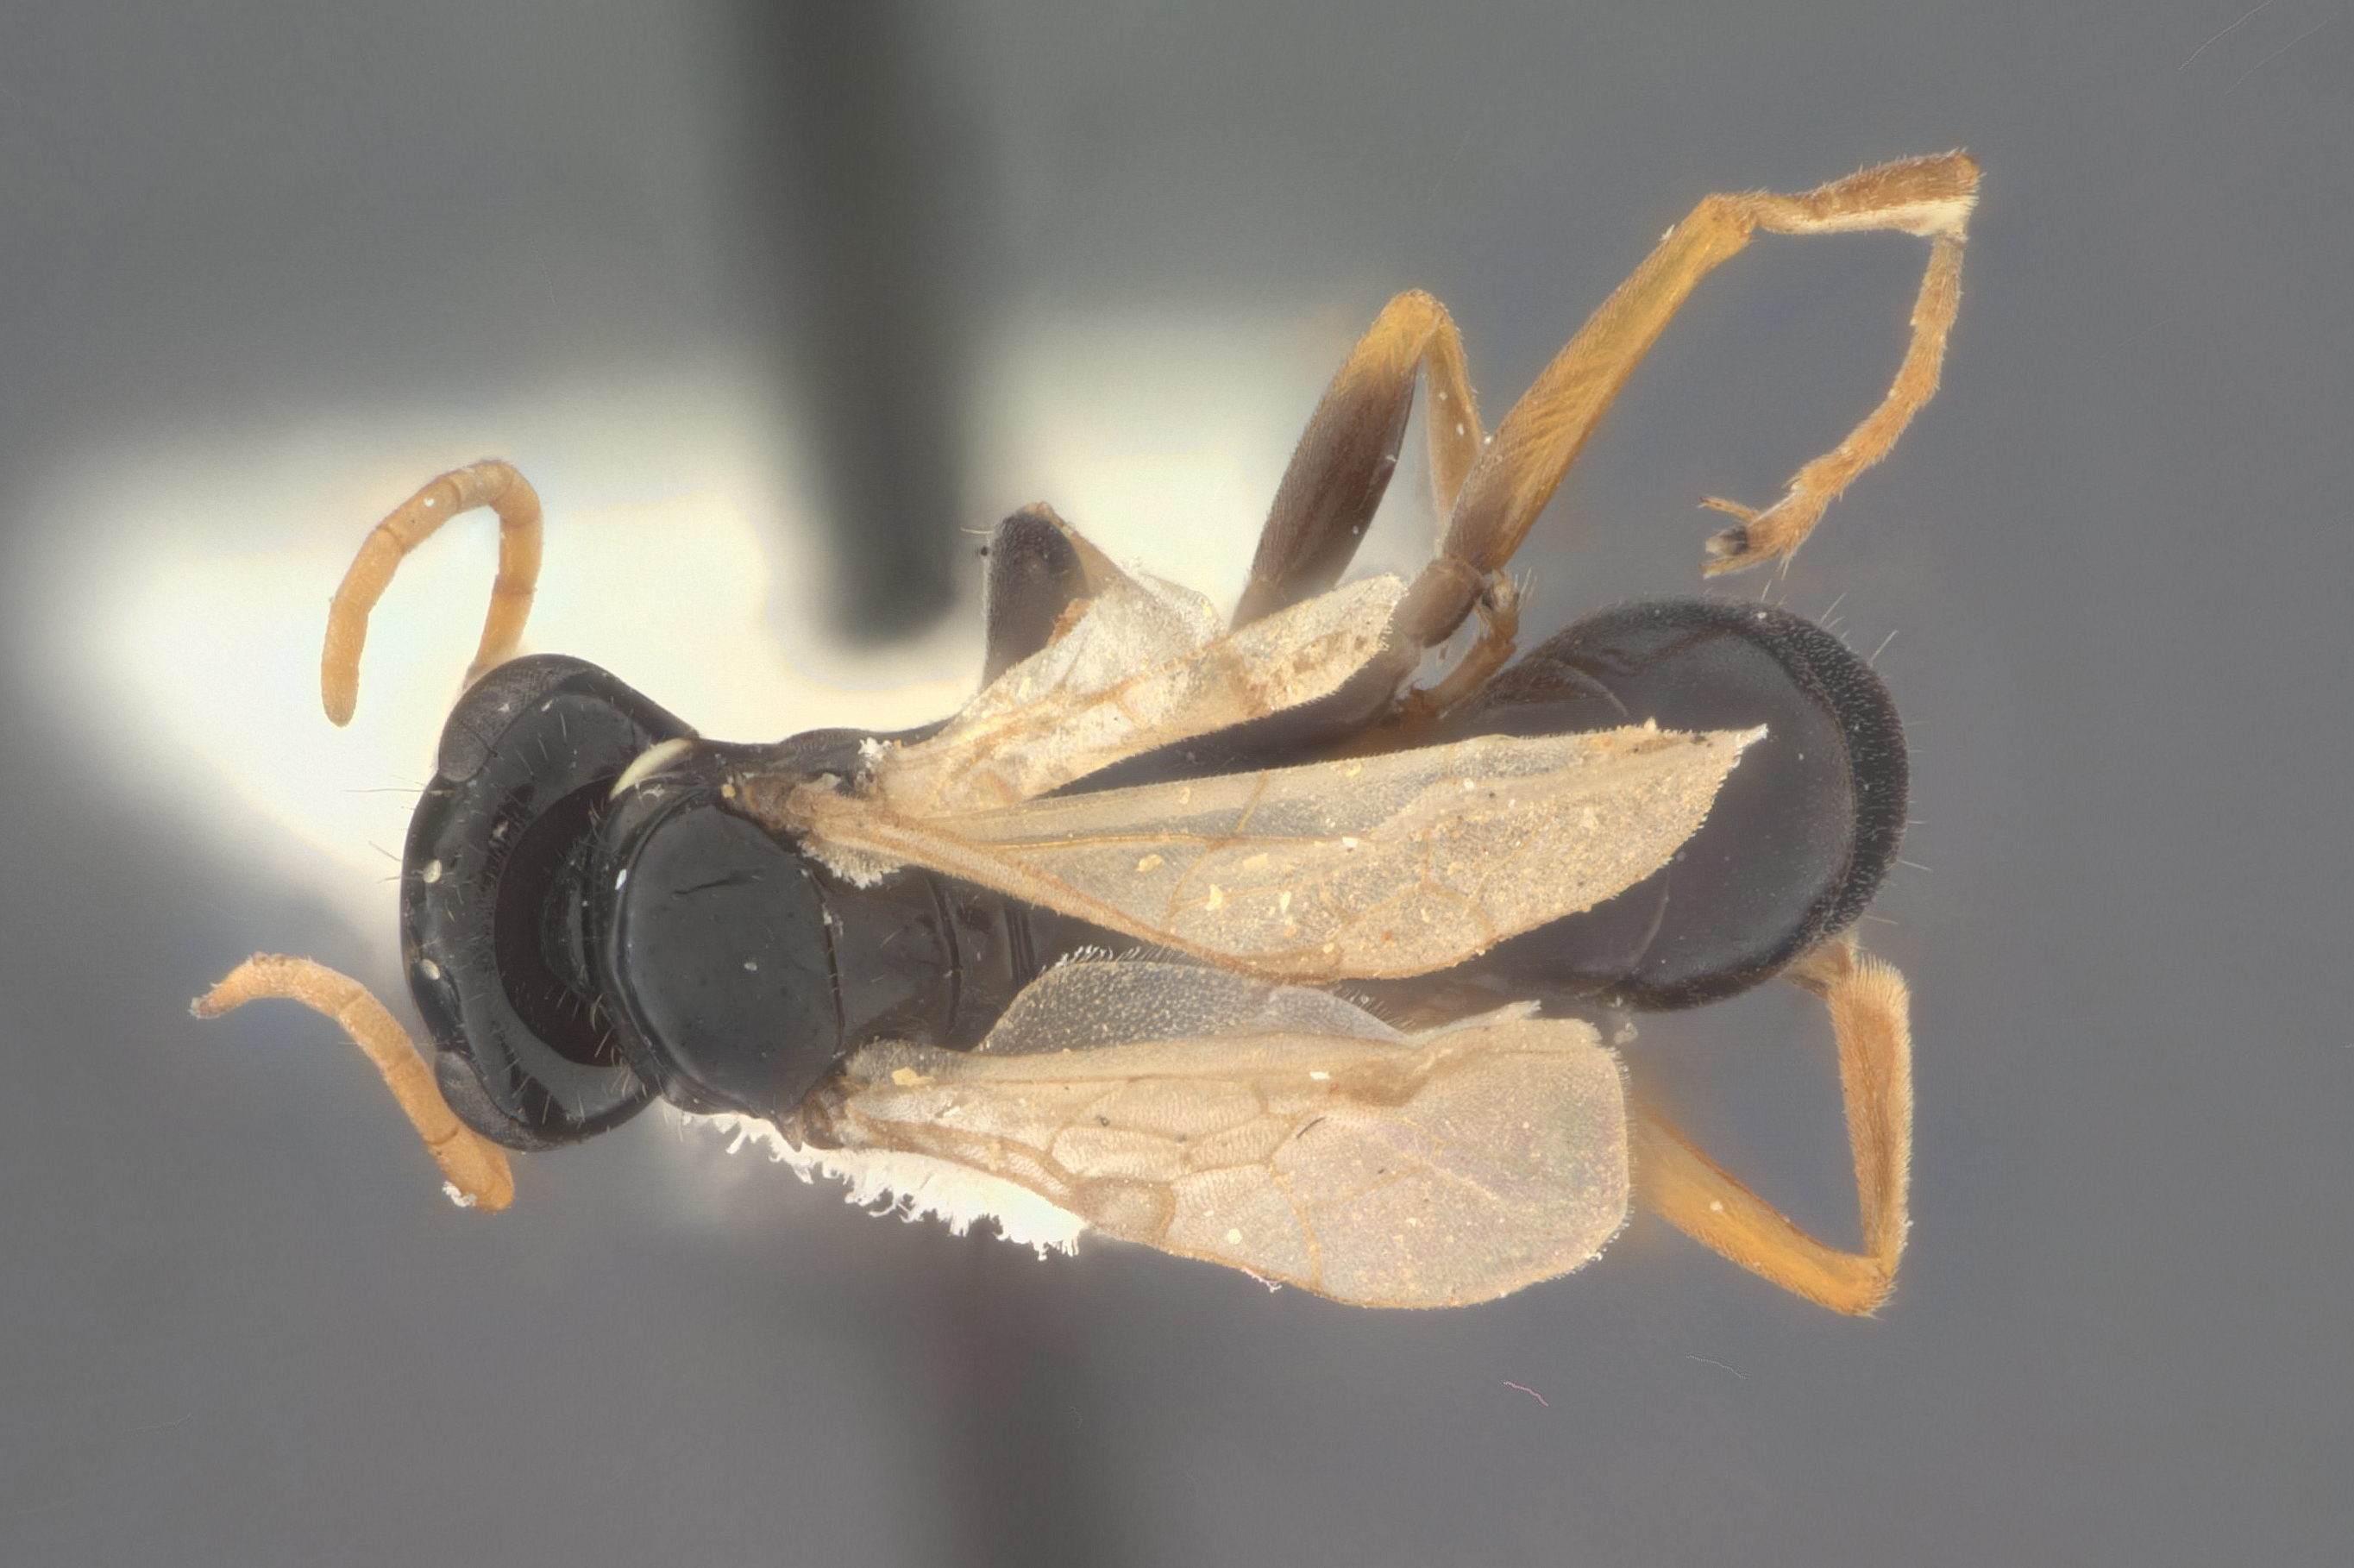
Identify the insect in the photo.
Dipogon fulleri
